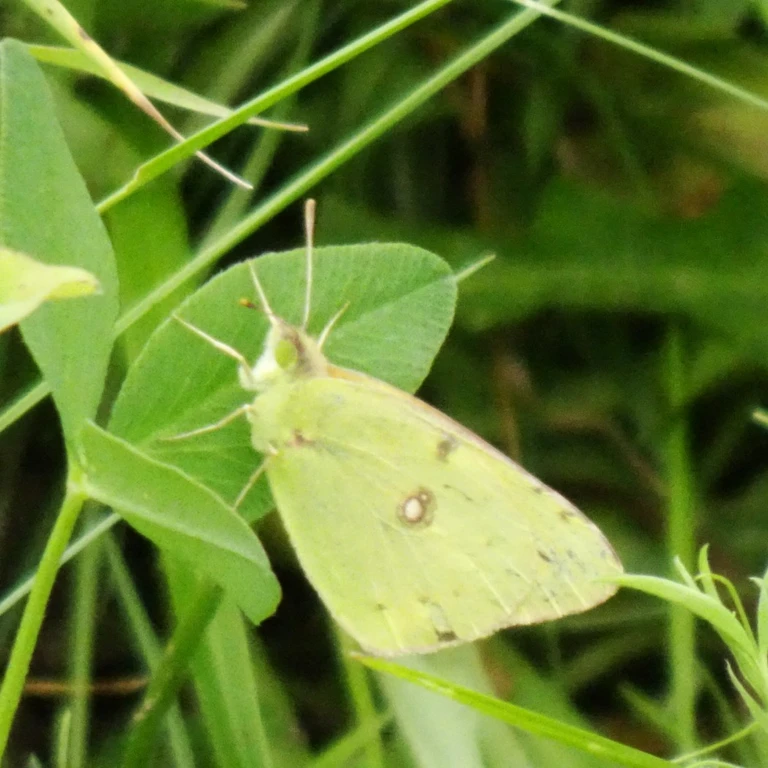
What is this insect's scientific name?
Colias croceus
